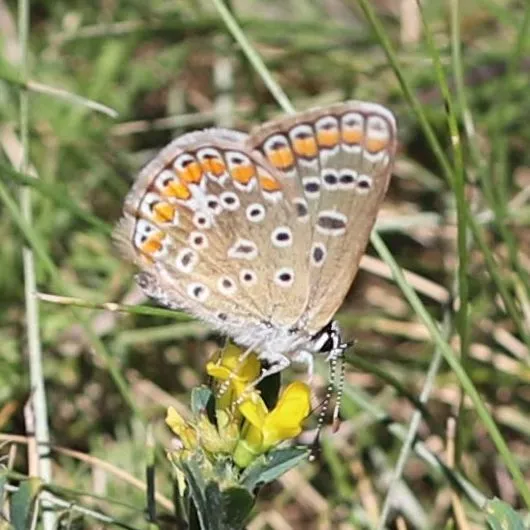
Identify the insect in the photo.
Polyommatus icarus
